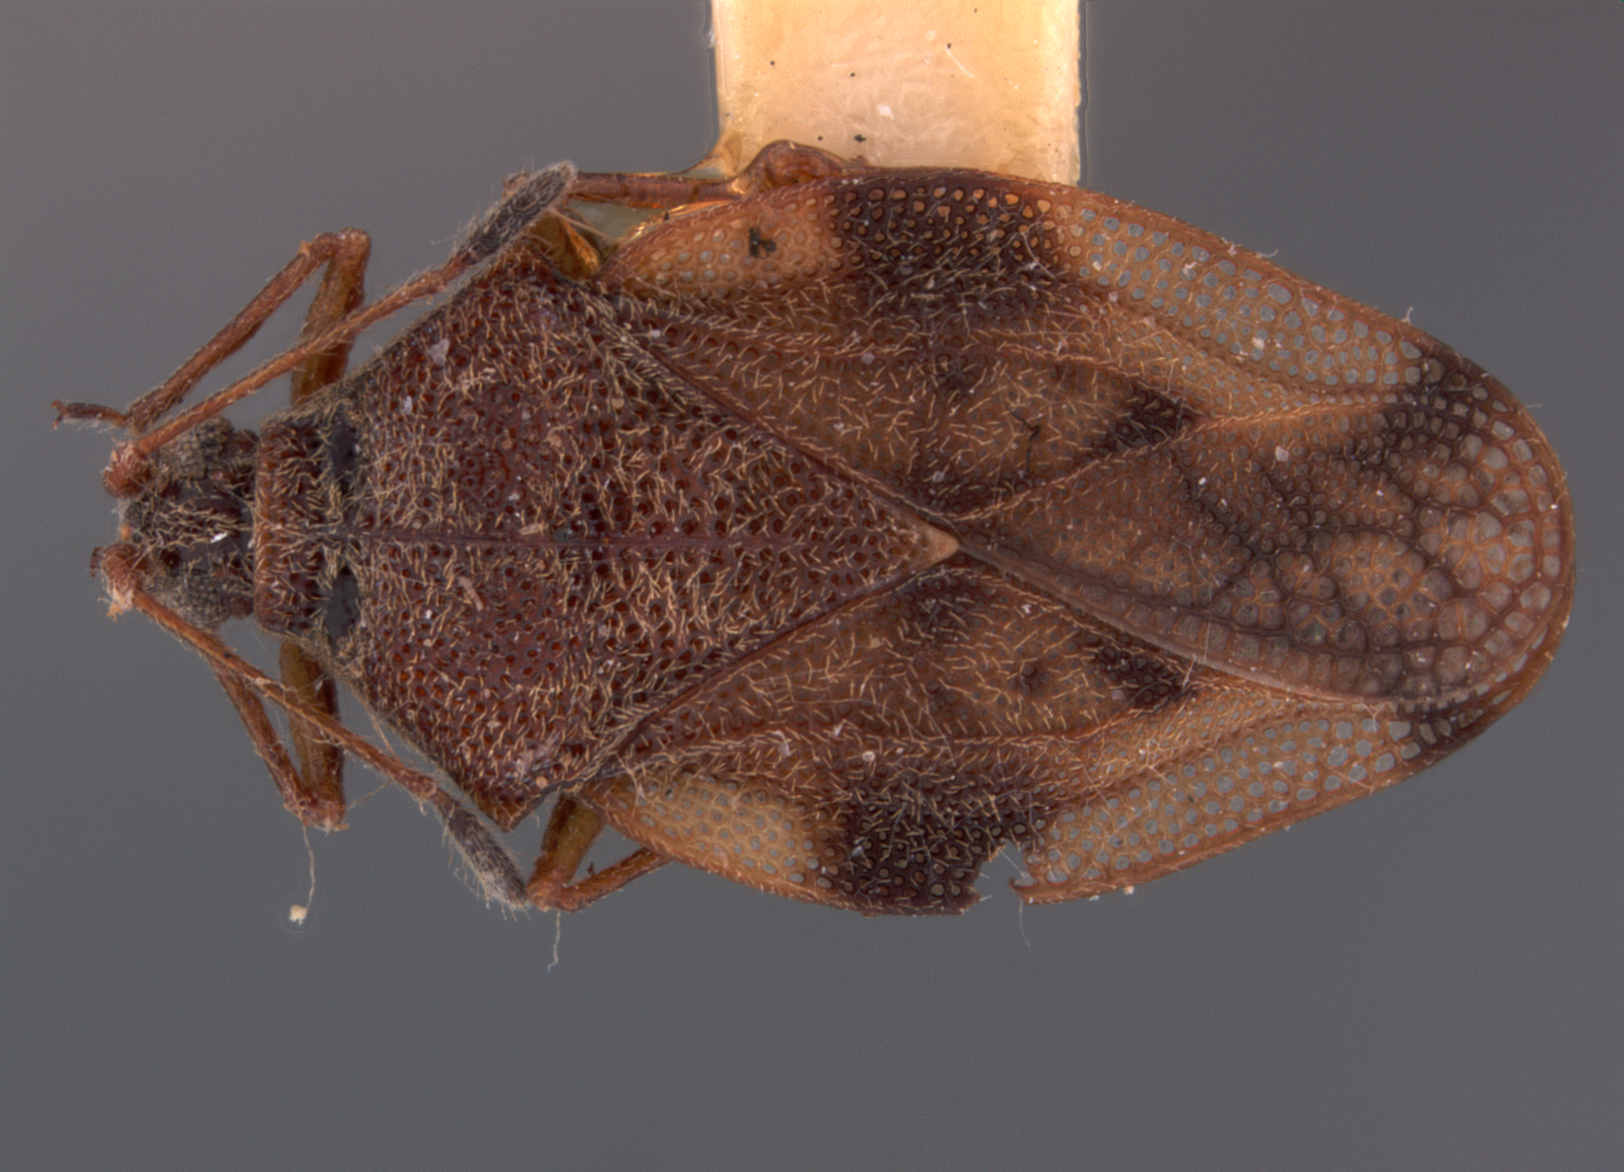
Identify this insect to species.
Eteoneus angulatus
